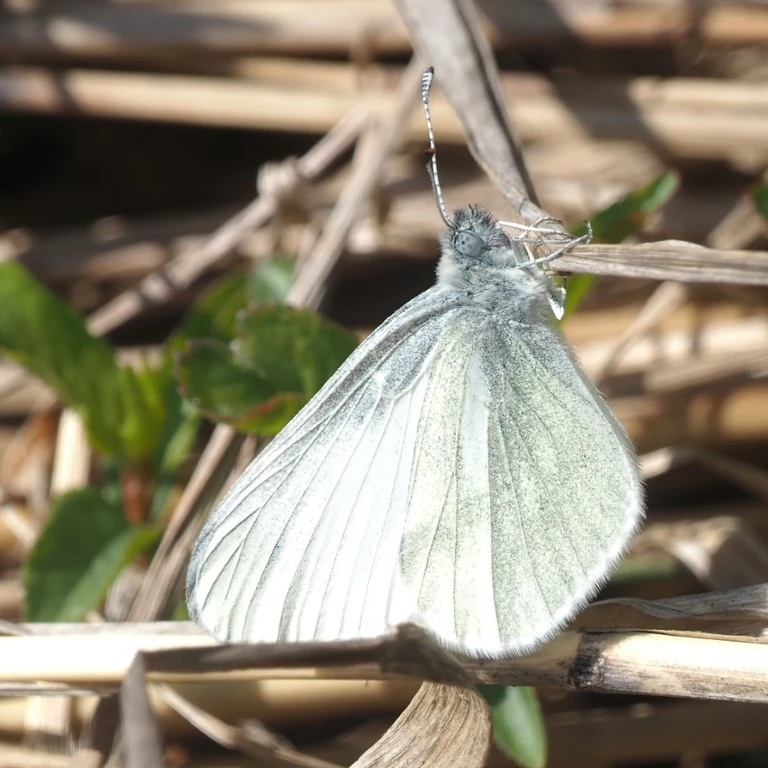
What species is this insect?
Leptidea sinapis/juvernica
